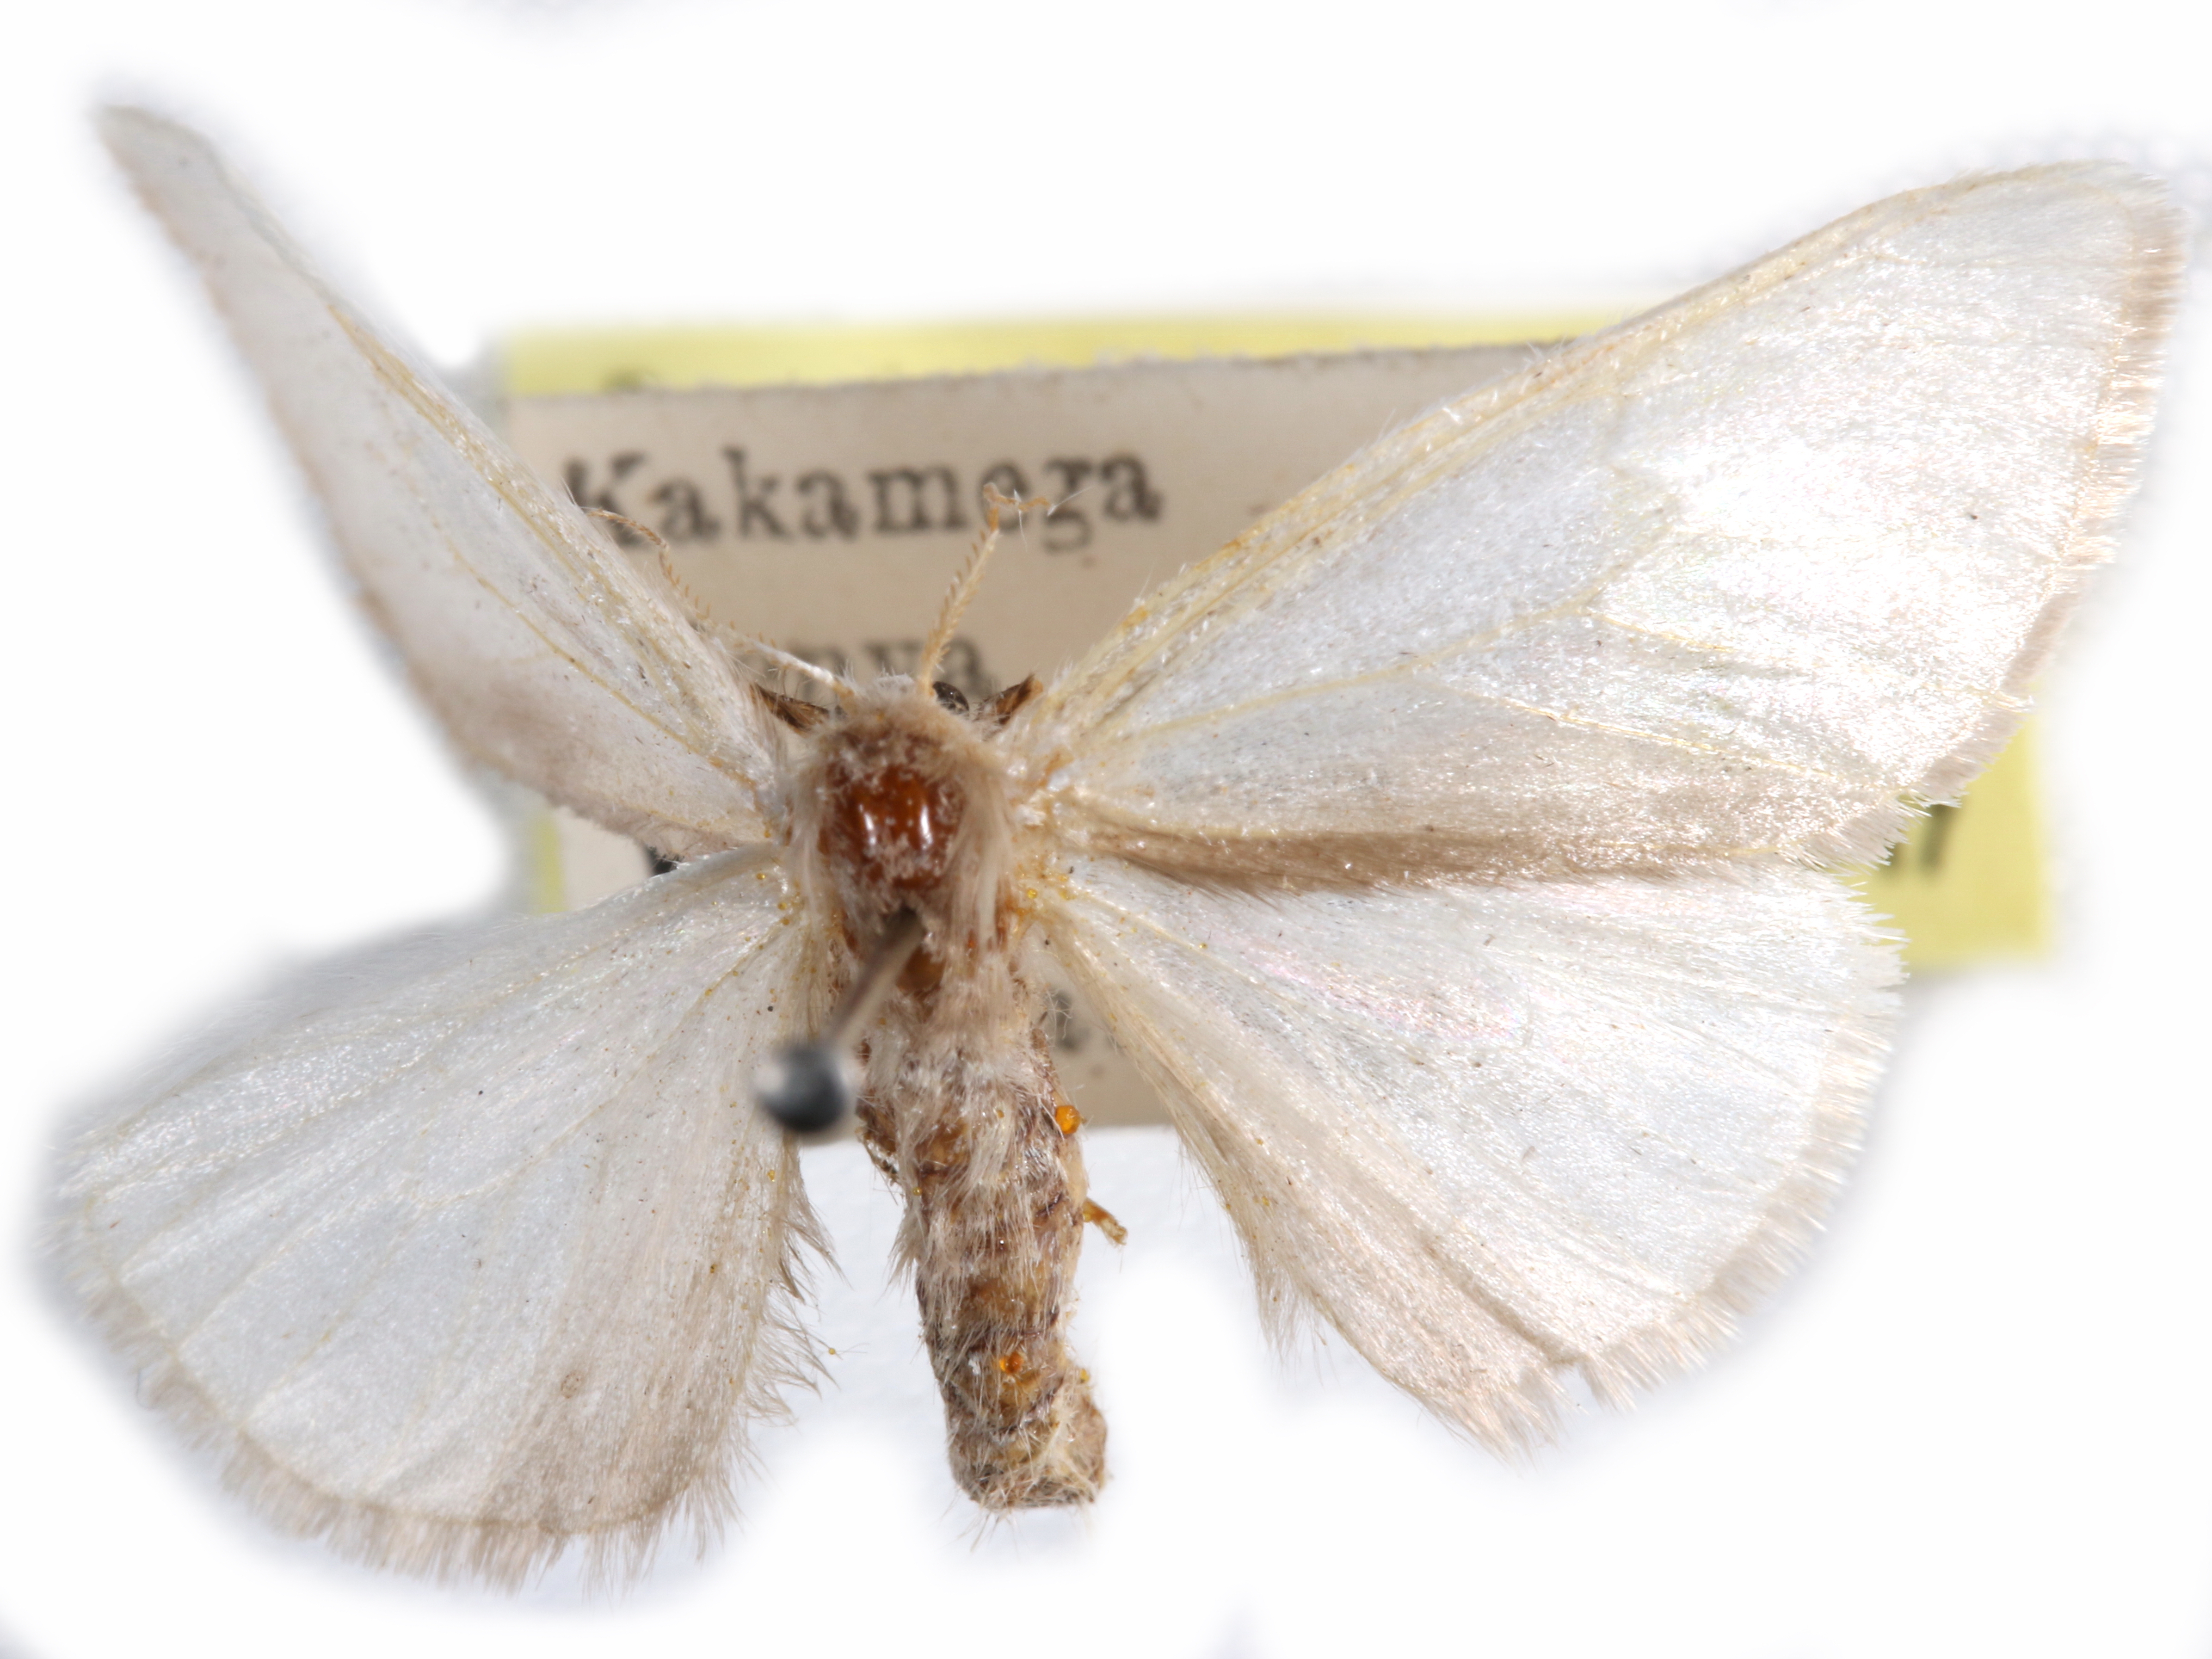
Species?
Carpenterella chionobosca
